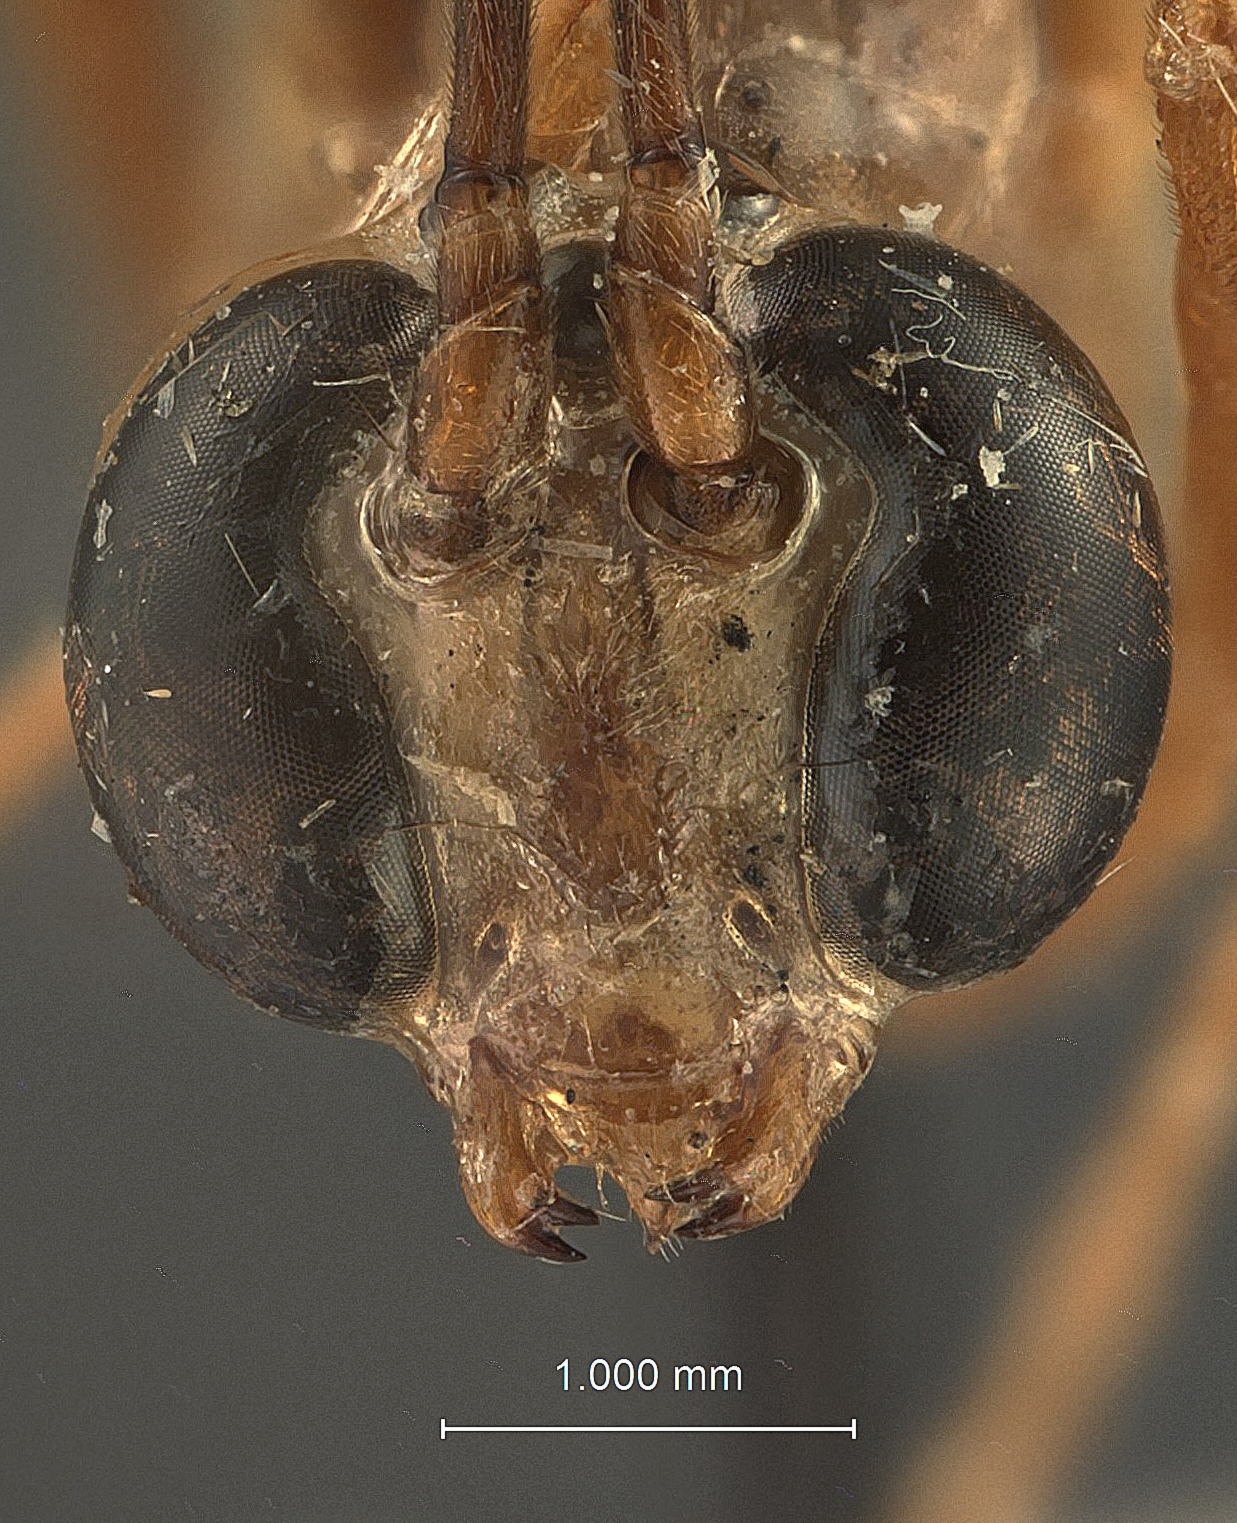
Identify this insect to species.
Enicospilus fuscipennis
